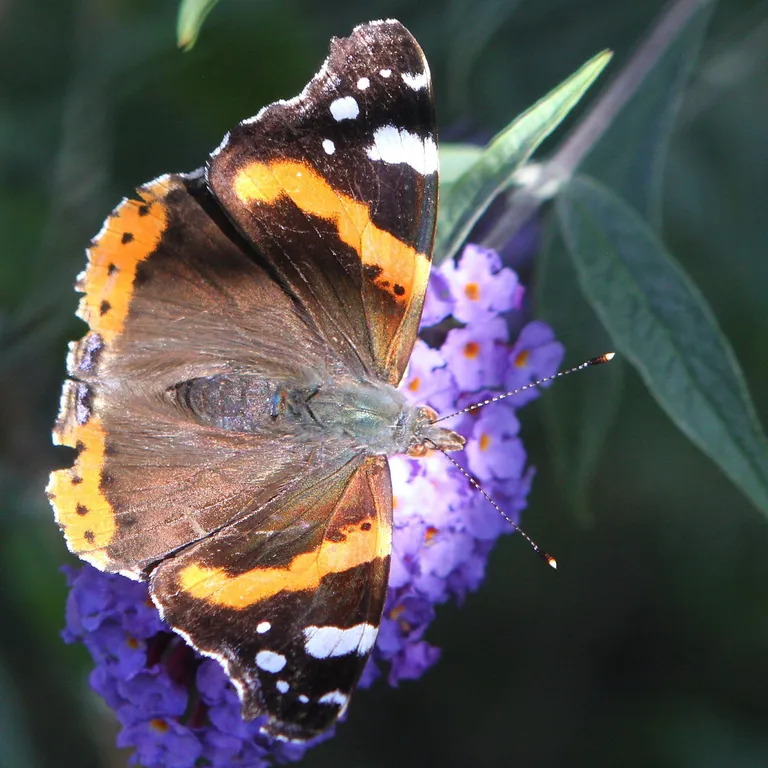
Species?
Vanessa atalanta
